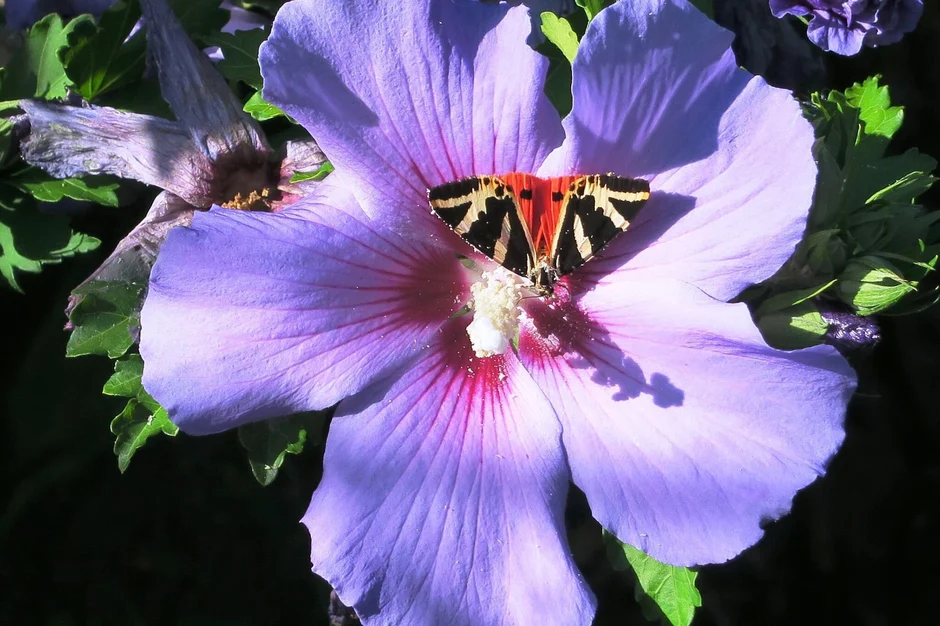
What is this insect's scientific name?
Euplagia quadripunctaria
